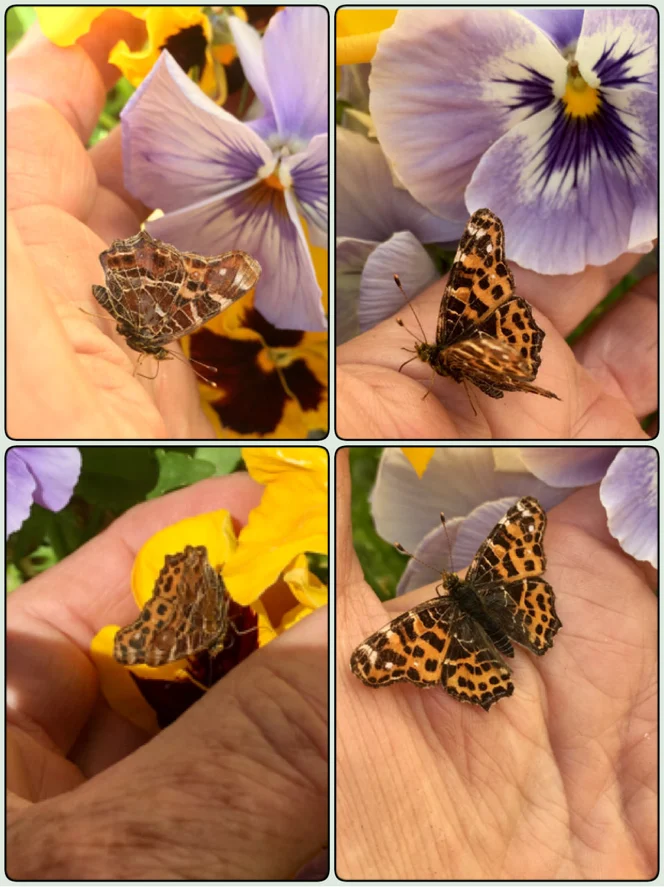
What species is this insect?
Araschnia levana
